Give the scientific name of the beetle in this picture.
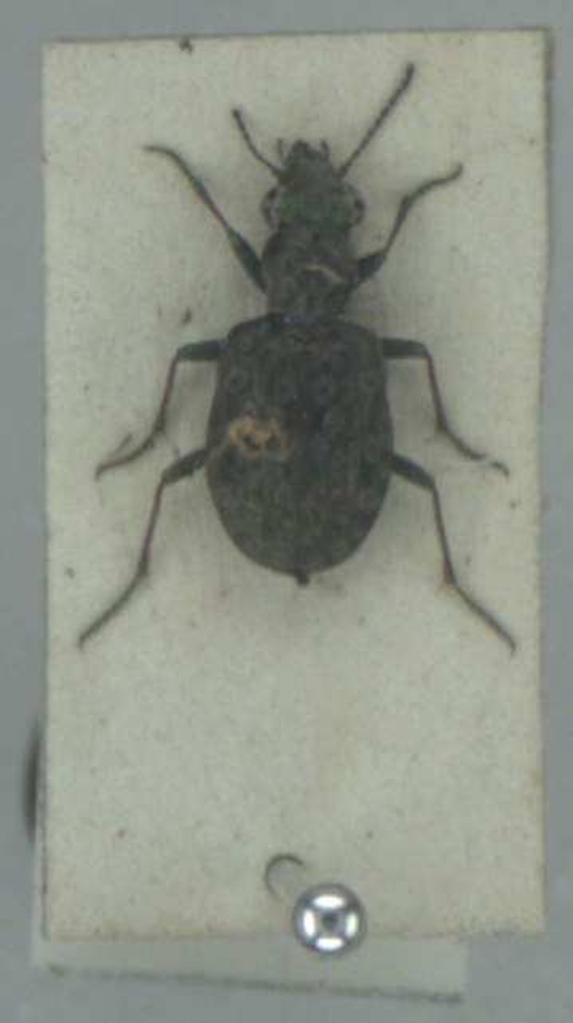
Elaphrus riparius
